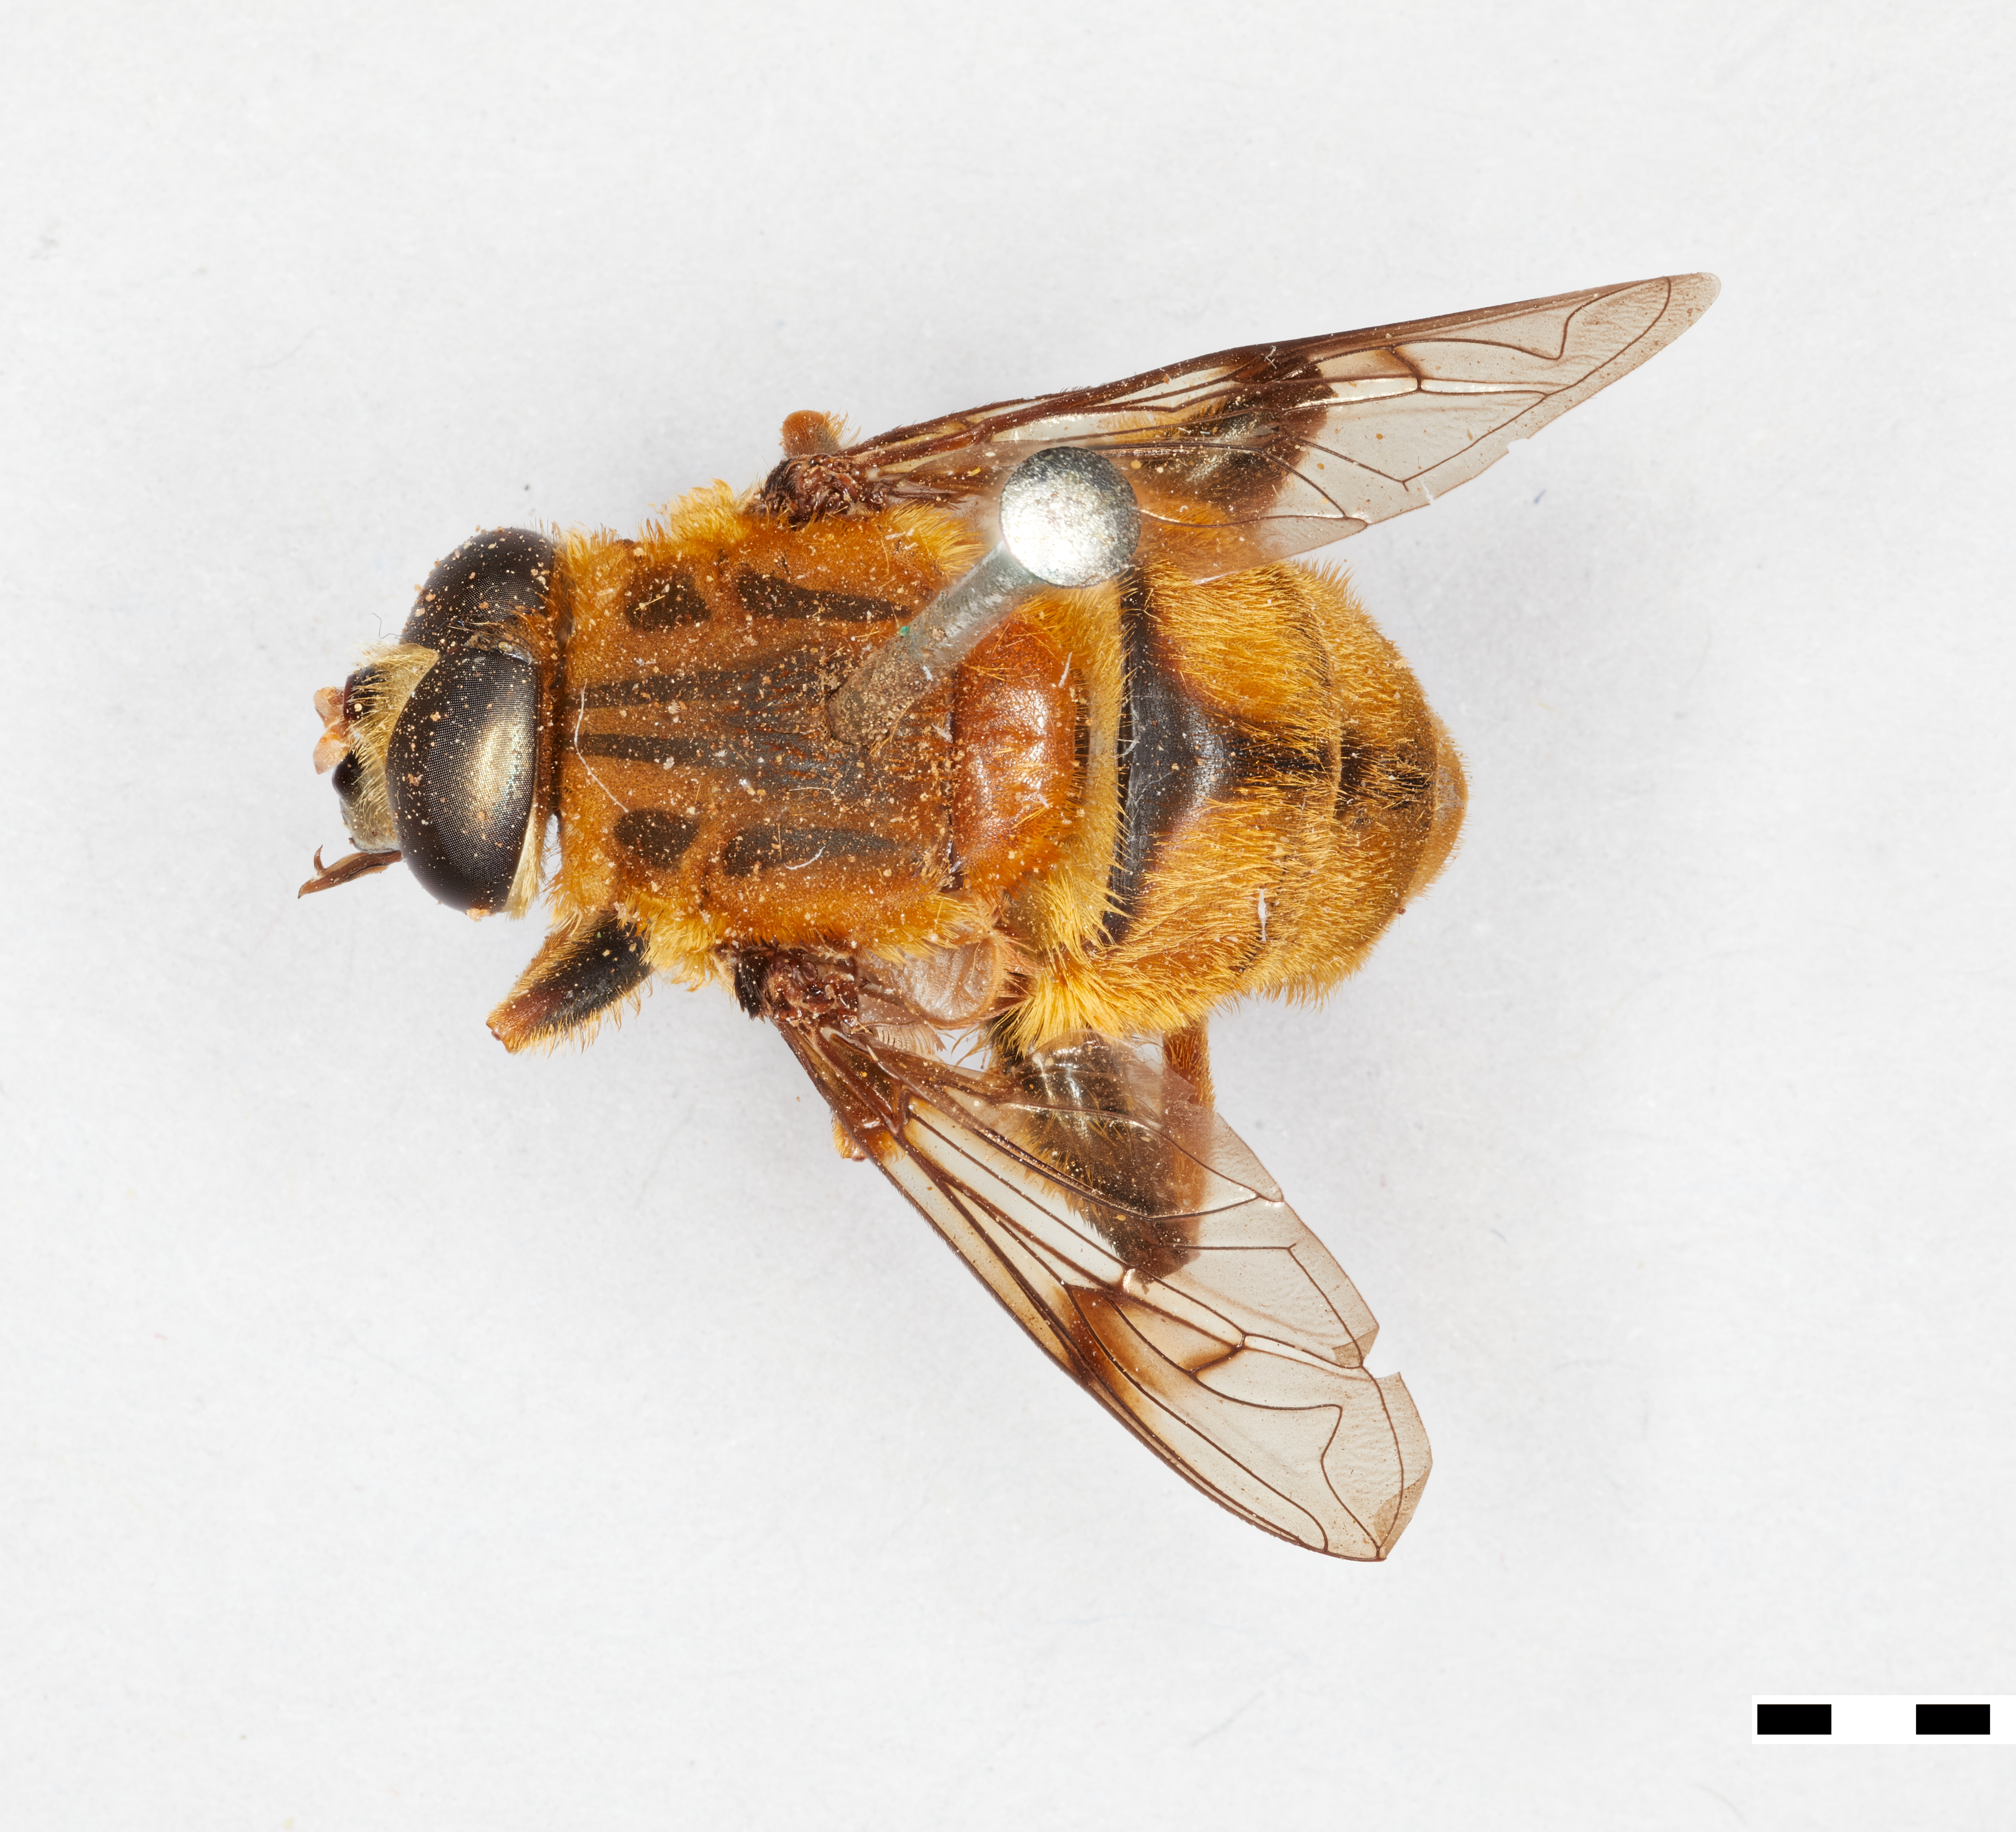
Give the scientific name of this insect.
Austrophilus necopinus
